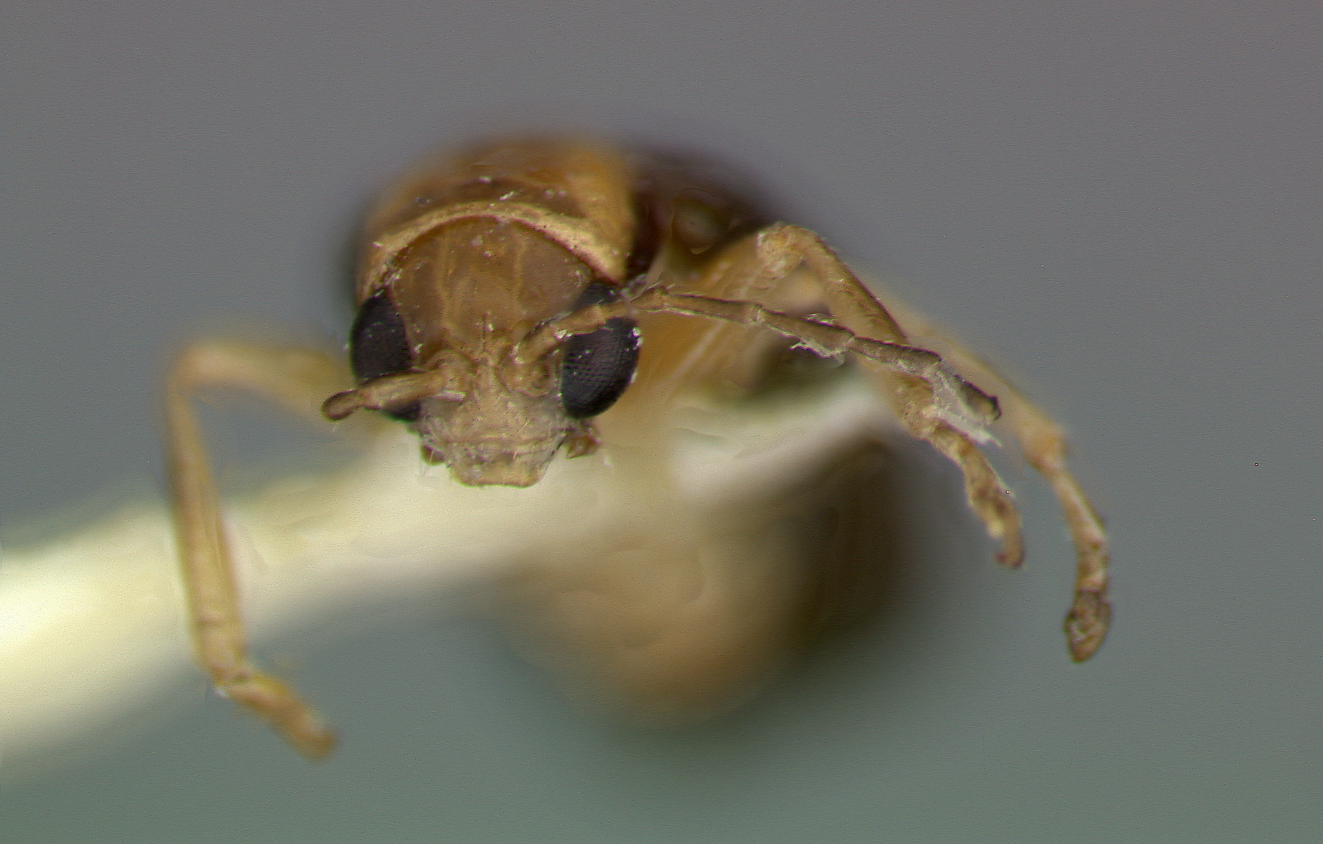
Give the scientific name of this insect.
Ectmesopus leonardorum
